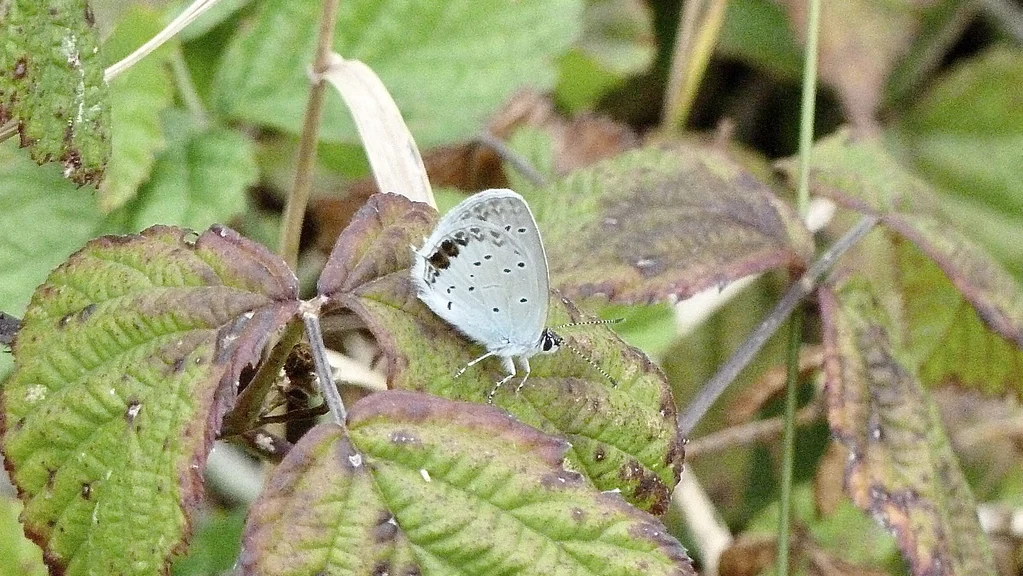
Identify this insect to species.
Cupido argiades (also Elkalyce argiades)
